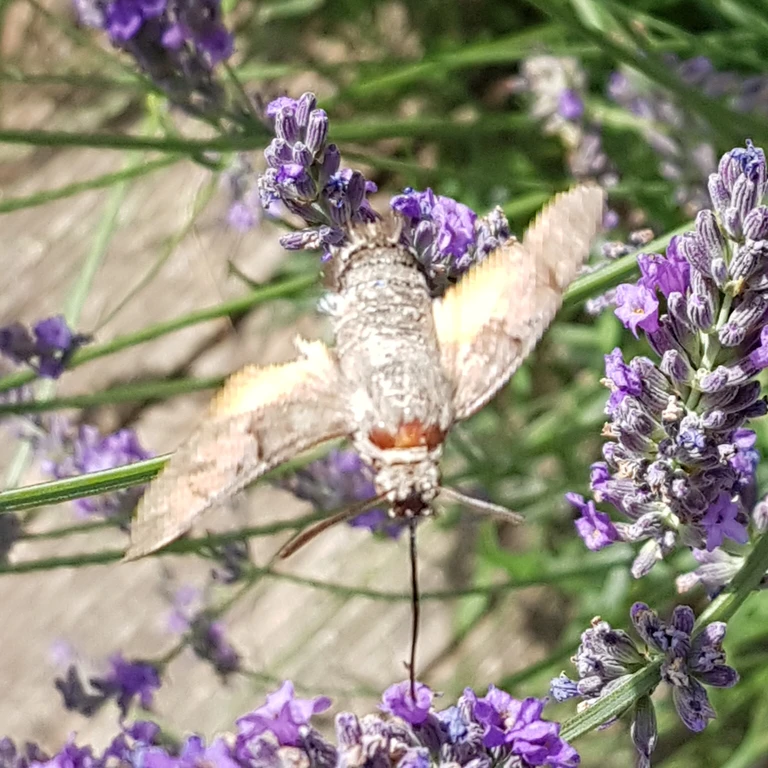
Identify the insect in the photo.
Macroglossum stellatarum
